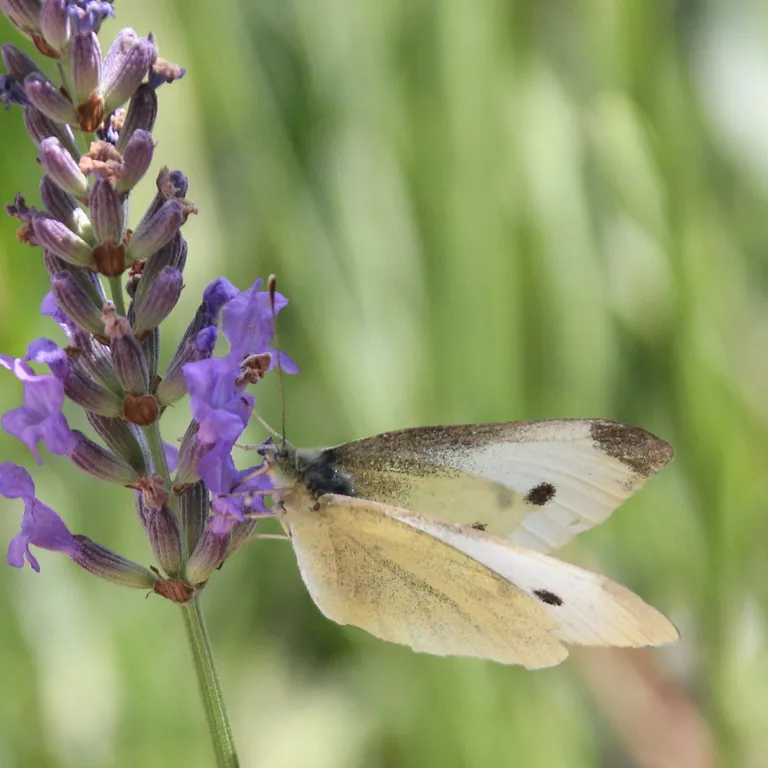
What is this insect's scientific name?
Pieris rapae
